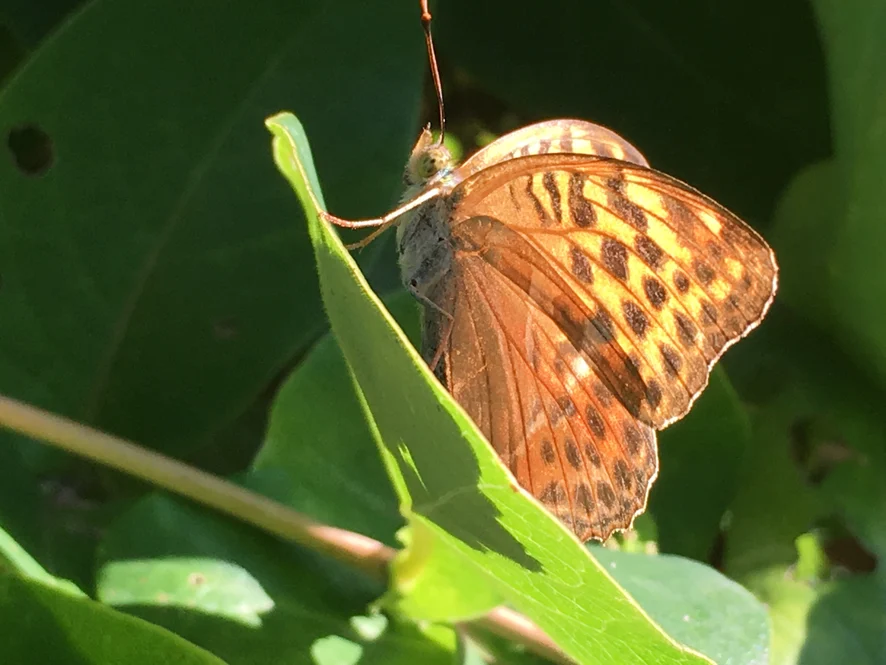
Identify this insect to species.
Argynnis paphia
